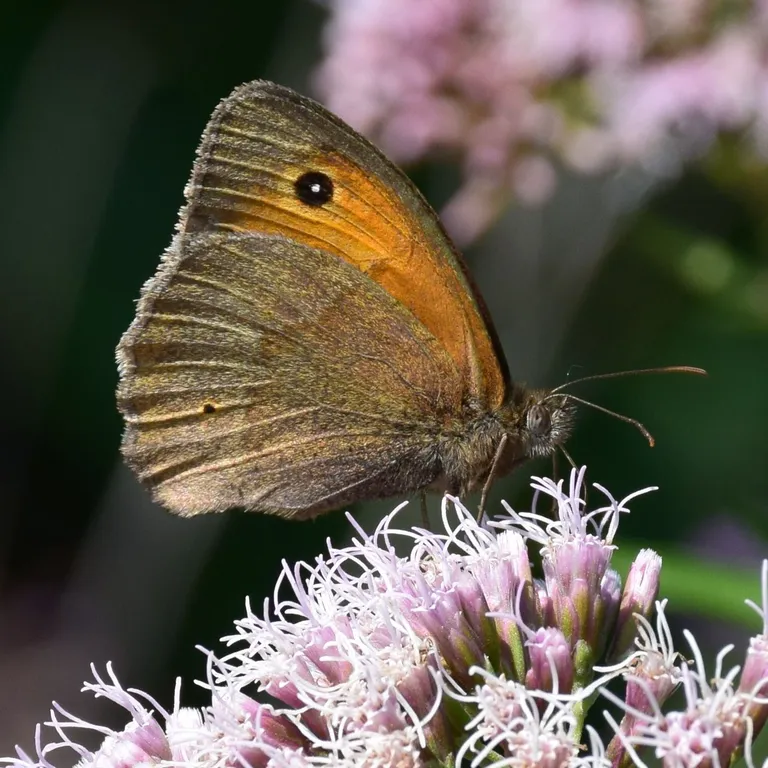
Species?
Maniola jurtina
